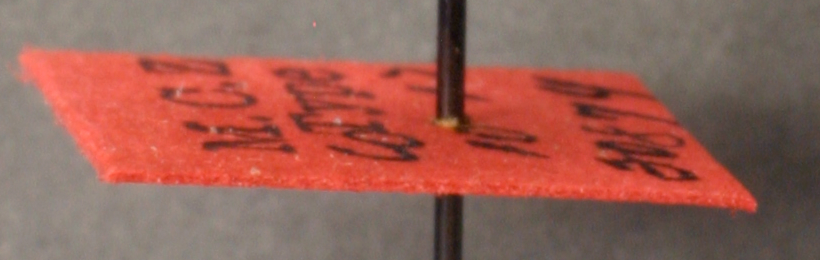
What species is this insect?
Monomorium hesperium
